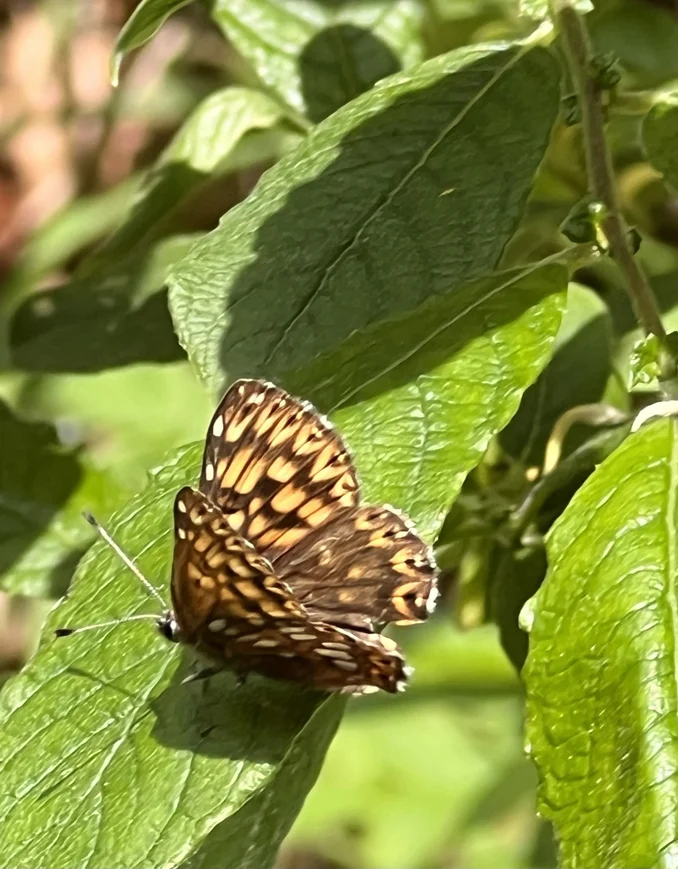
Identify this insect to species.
Hamearis lucina
